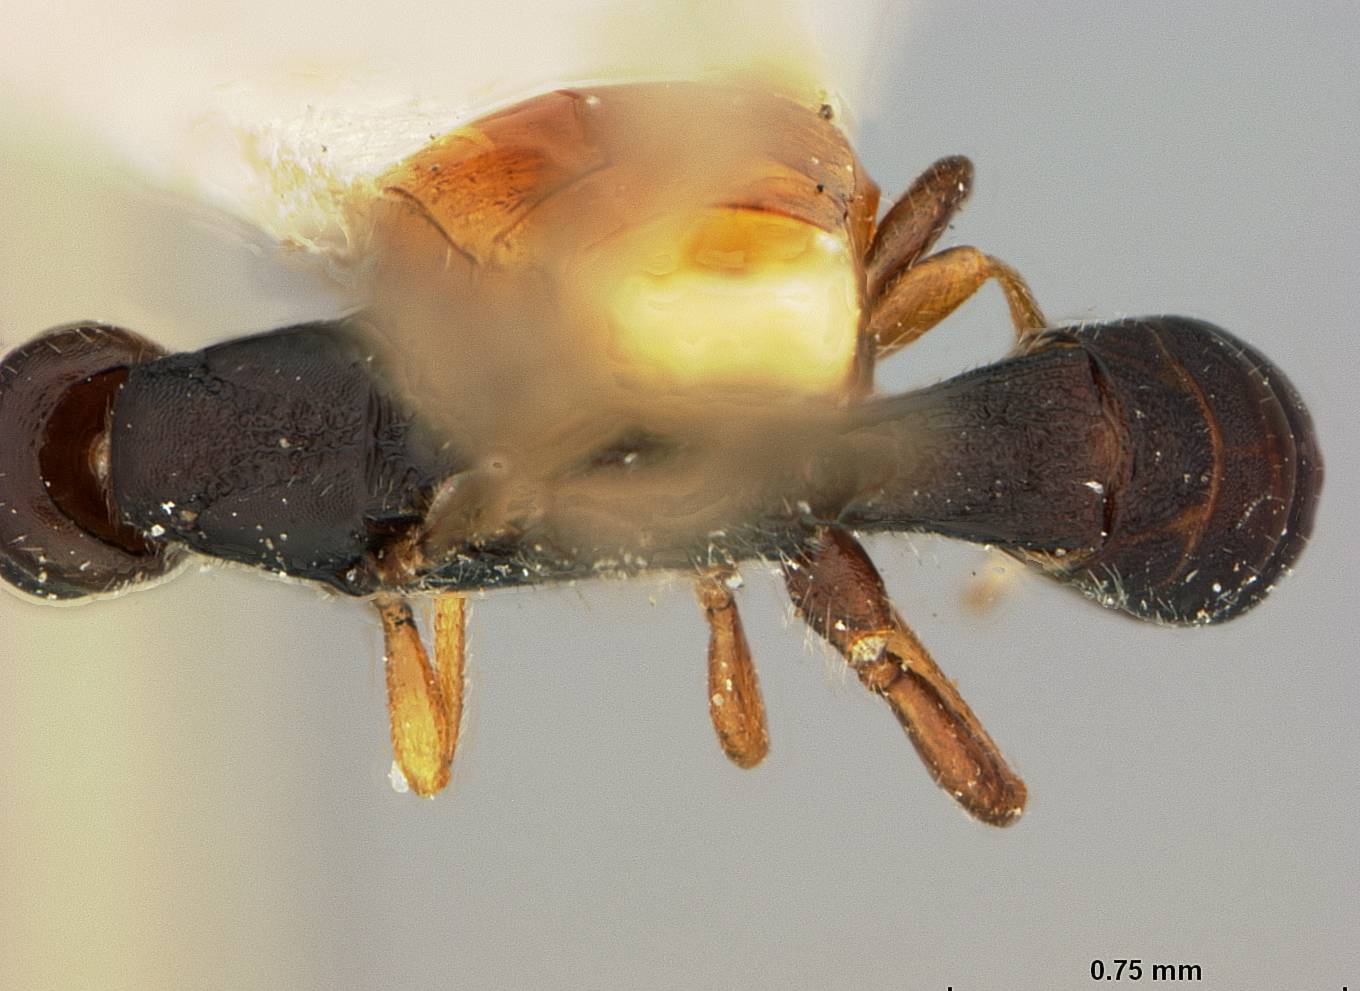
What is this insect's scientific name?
Chenophanes borealis
